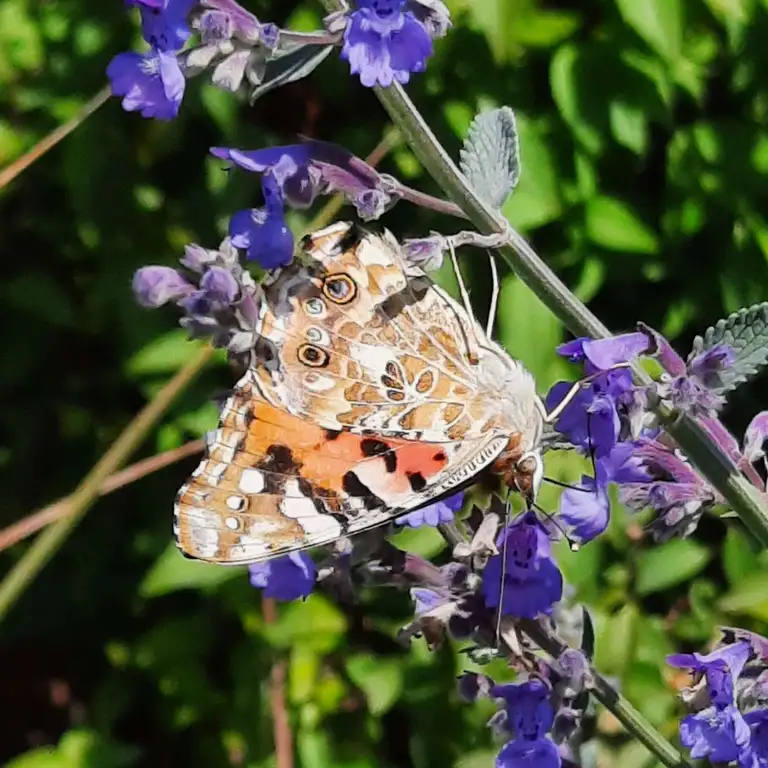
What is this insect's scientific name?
Vanessa cardui
